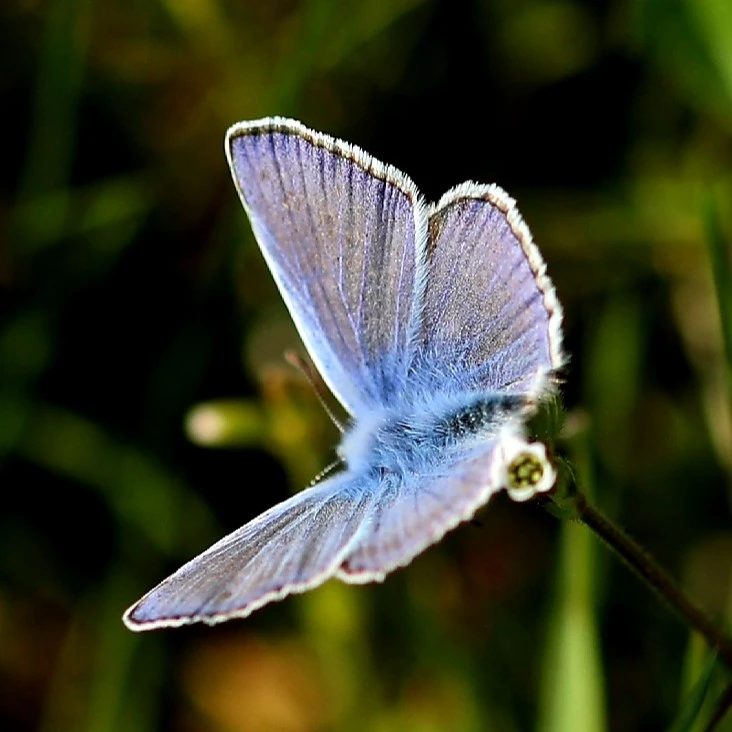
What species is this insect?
Polyommatus icarus
